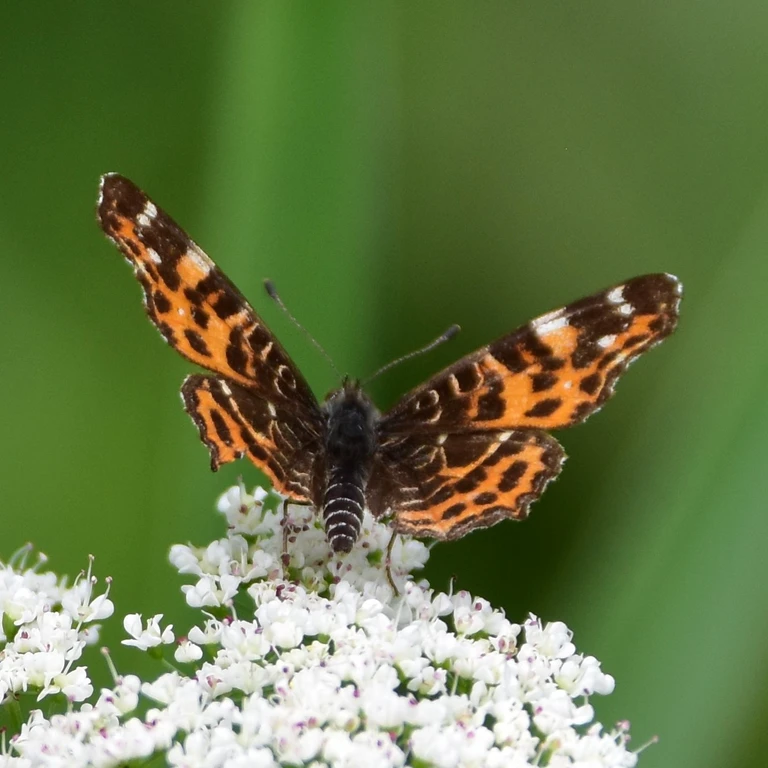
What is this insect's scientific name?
Araschnia levana
